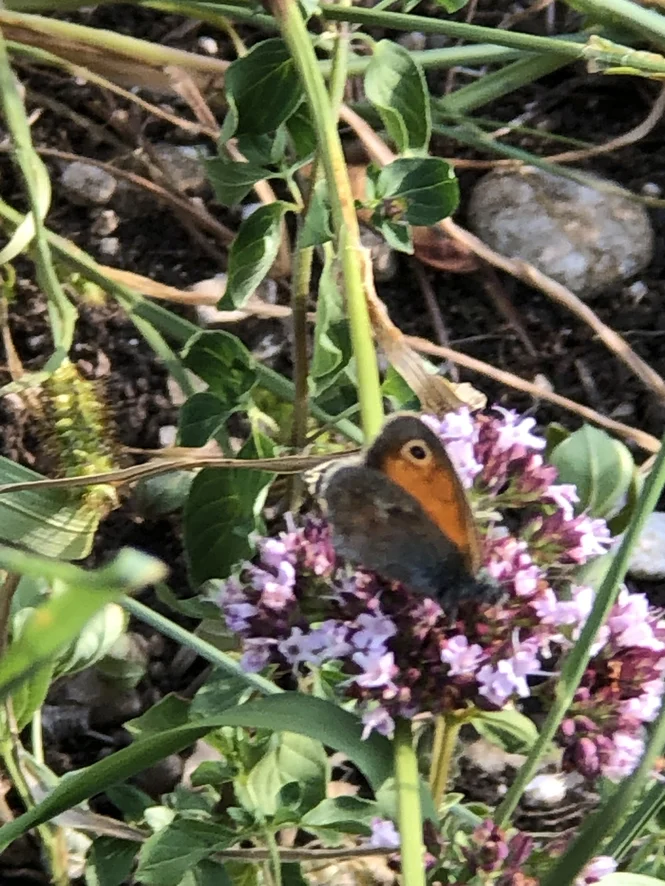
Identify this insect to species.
Coenonympha pamphilus
